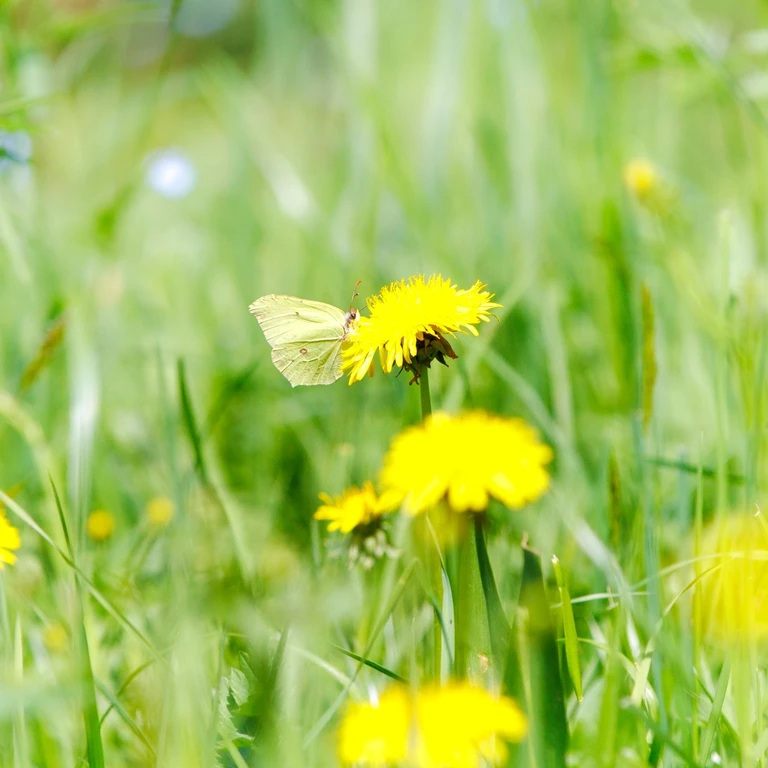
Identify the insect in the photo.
Gonepteryx rhamni
